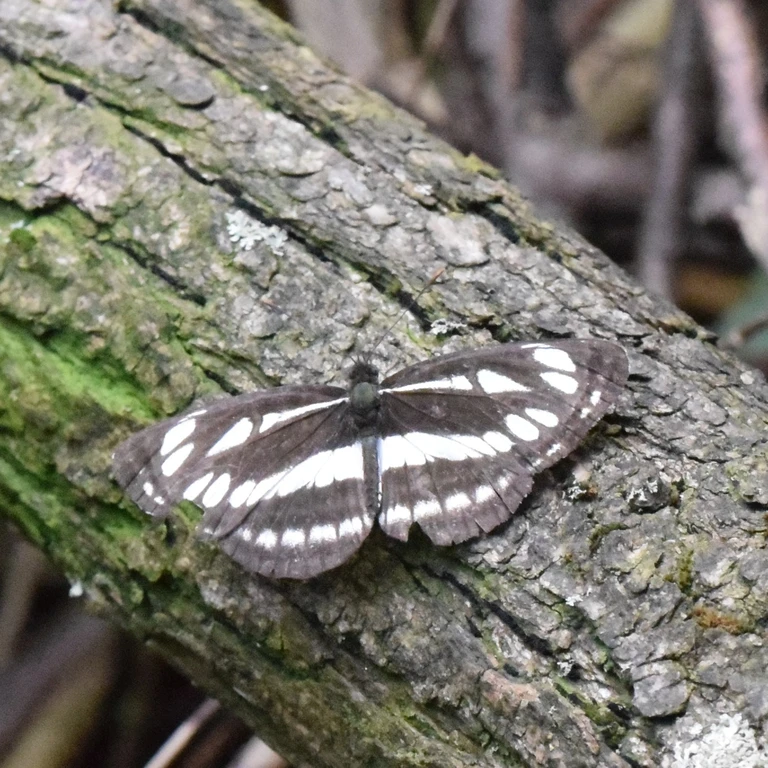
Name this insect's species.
Neptis sappho
